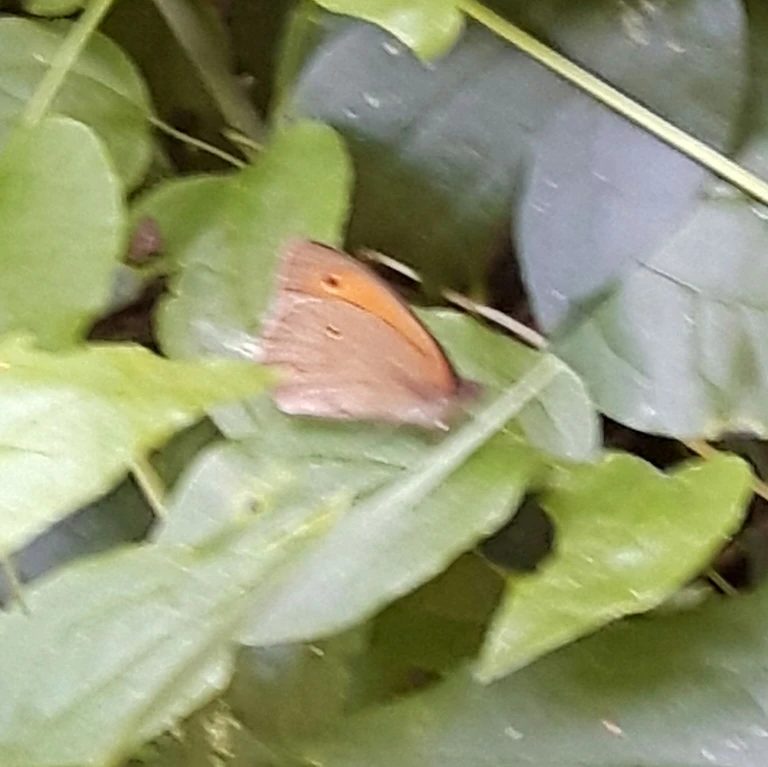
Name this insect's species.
Maniola jurtina
